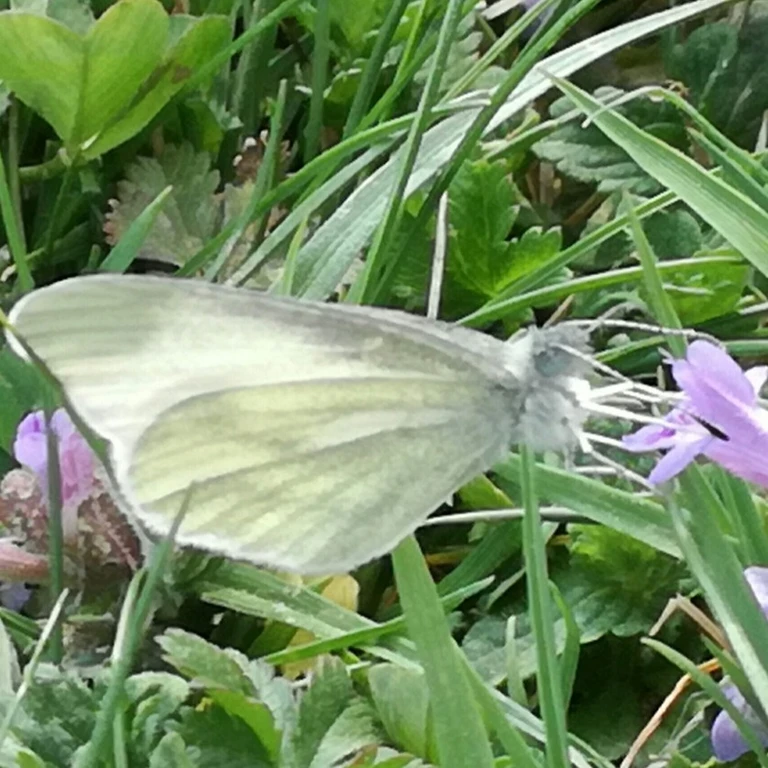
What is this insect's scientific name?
Leptidea sinapis/juvernica
